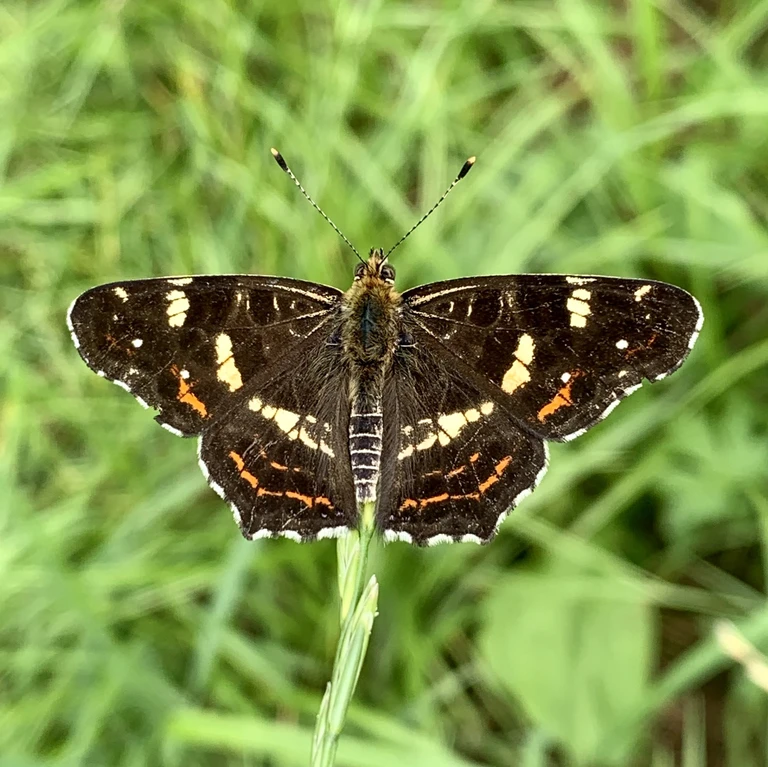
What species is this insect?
Araschnia levana
